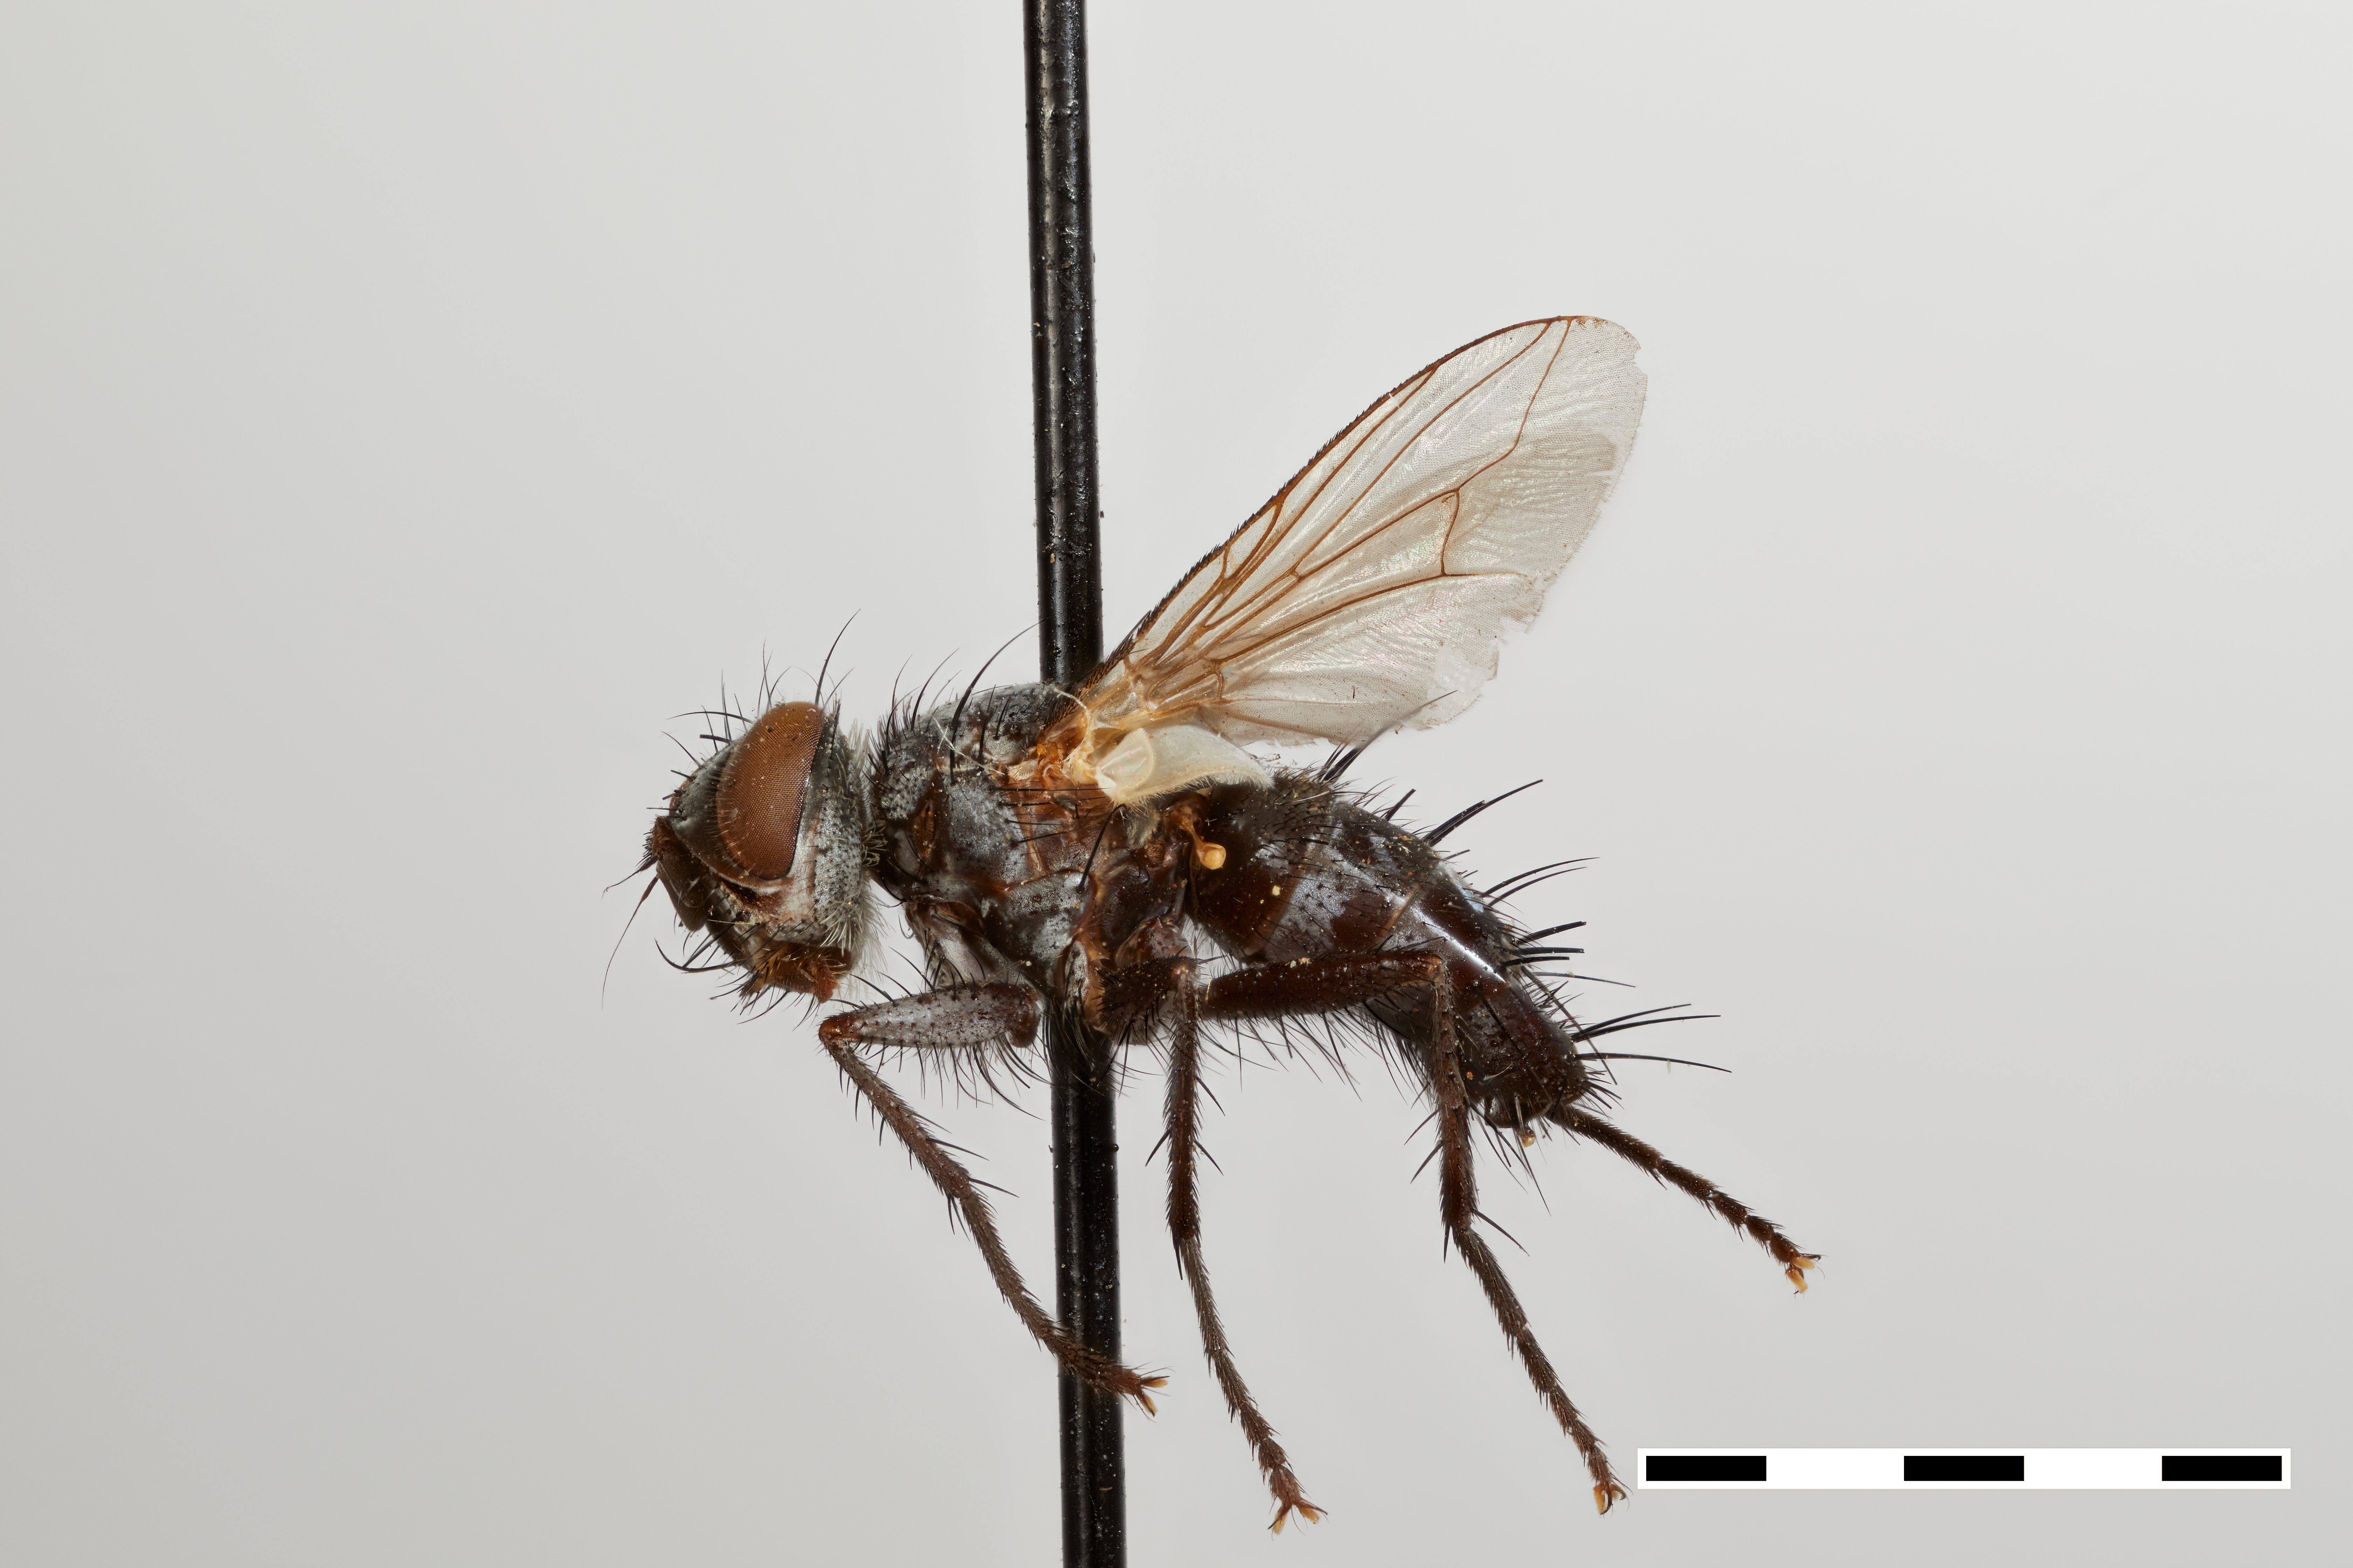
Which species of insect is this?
Pantagathus enatus
